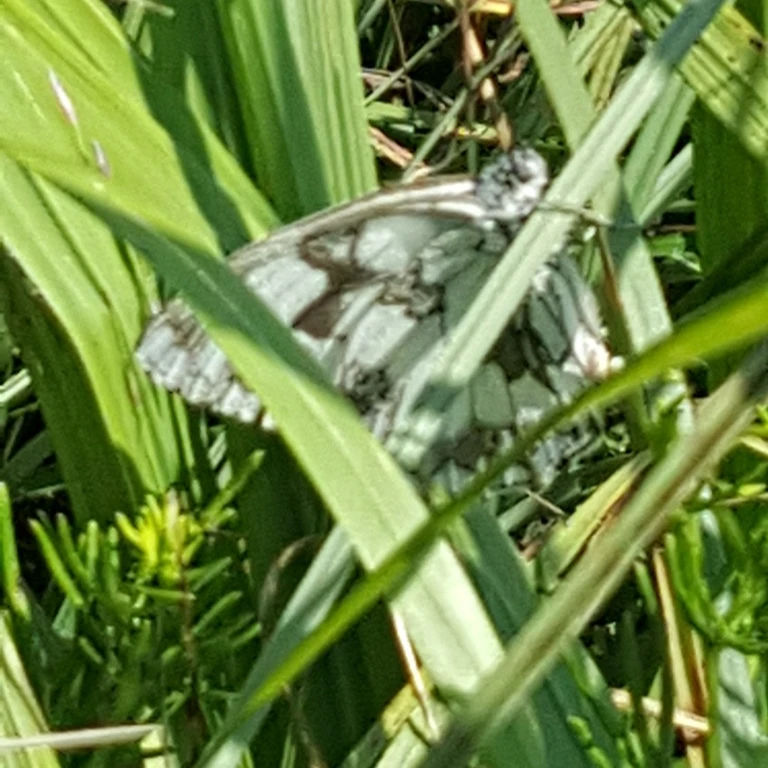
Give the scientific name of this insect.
Melanargia galathea
